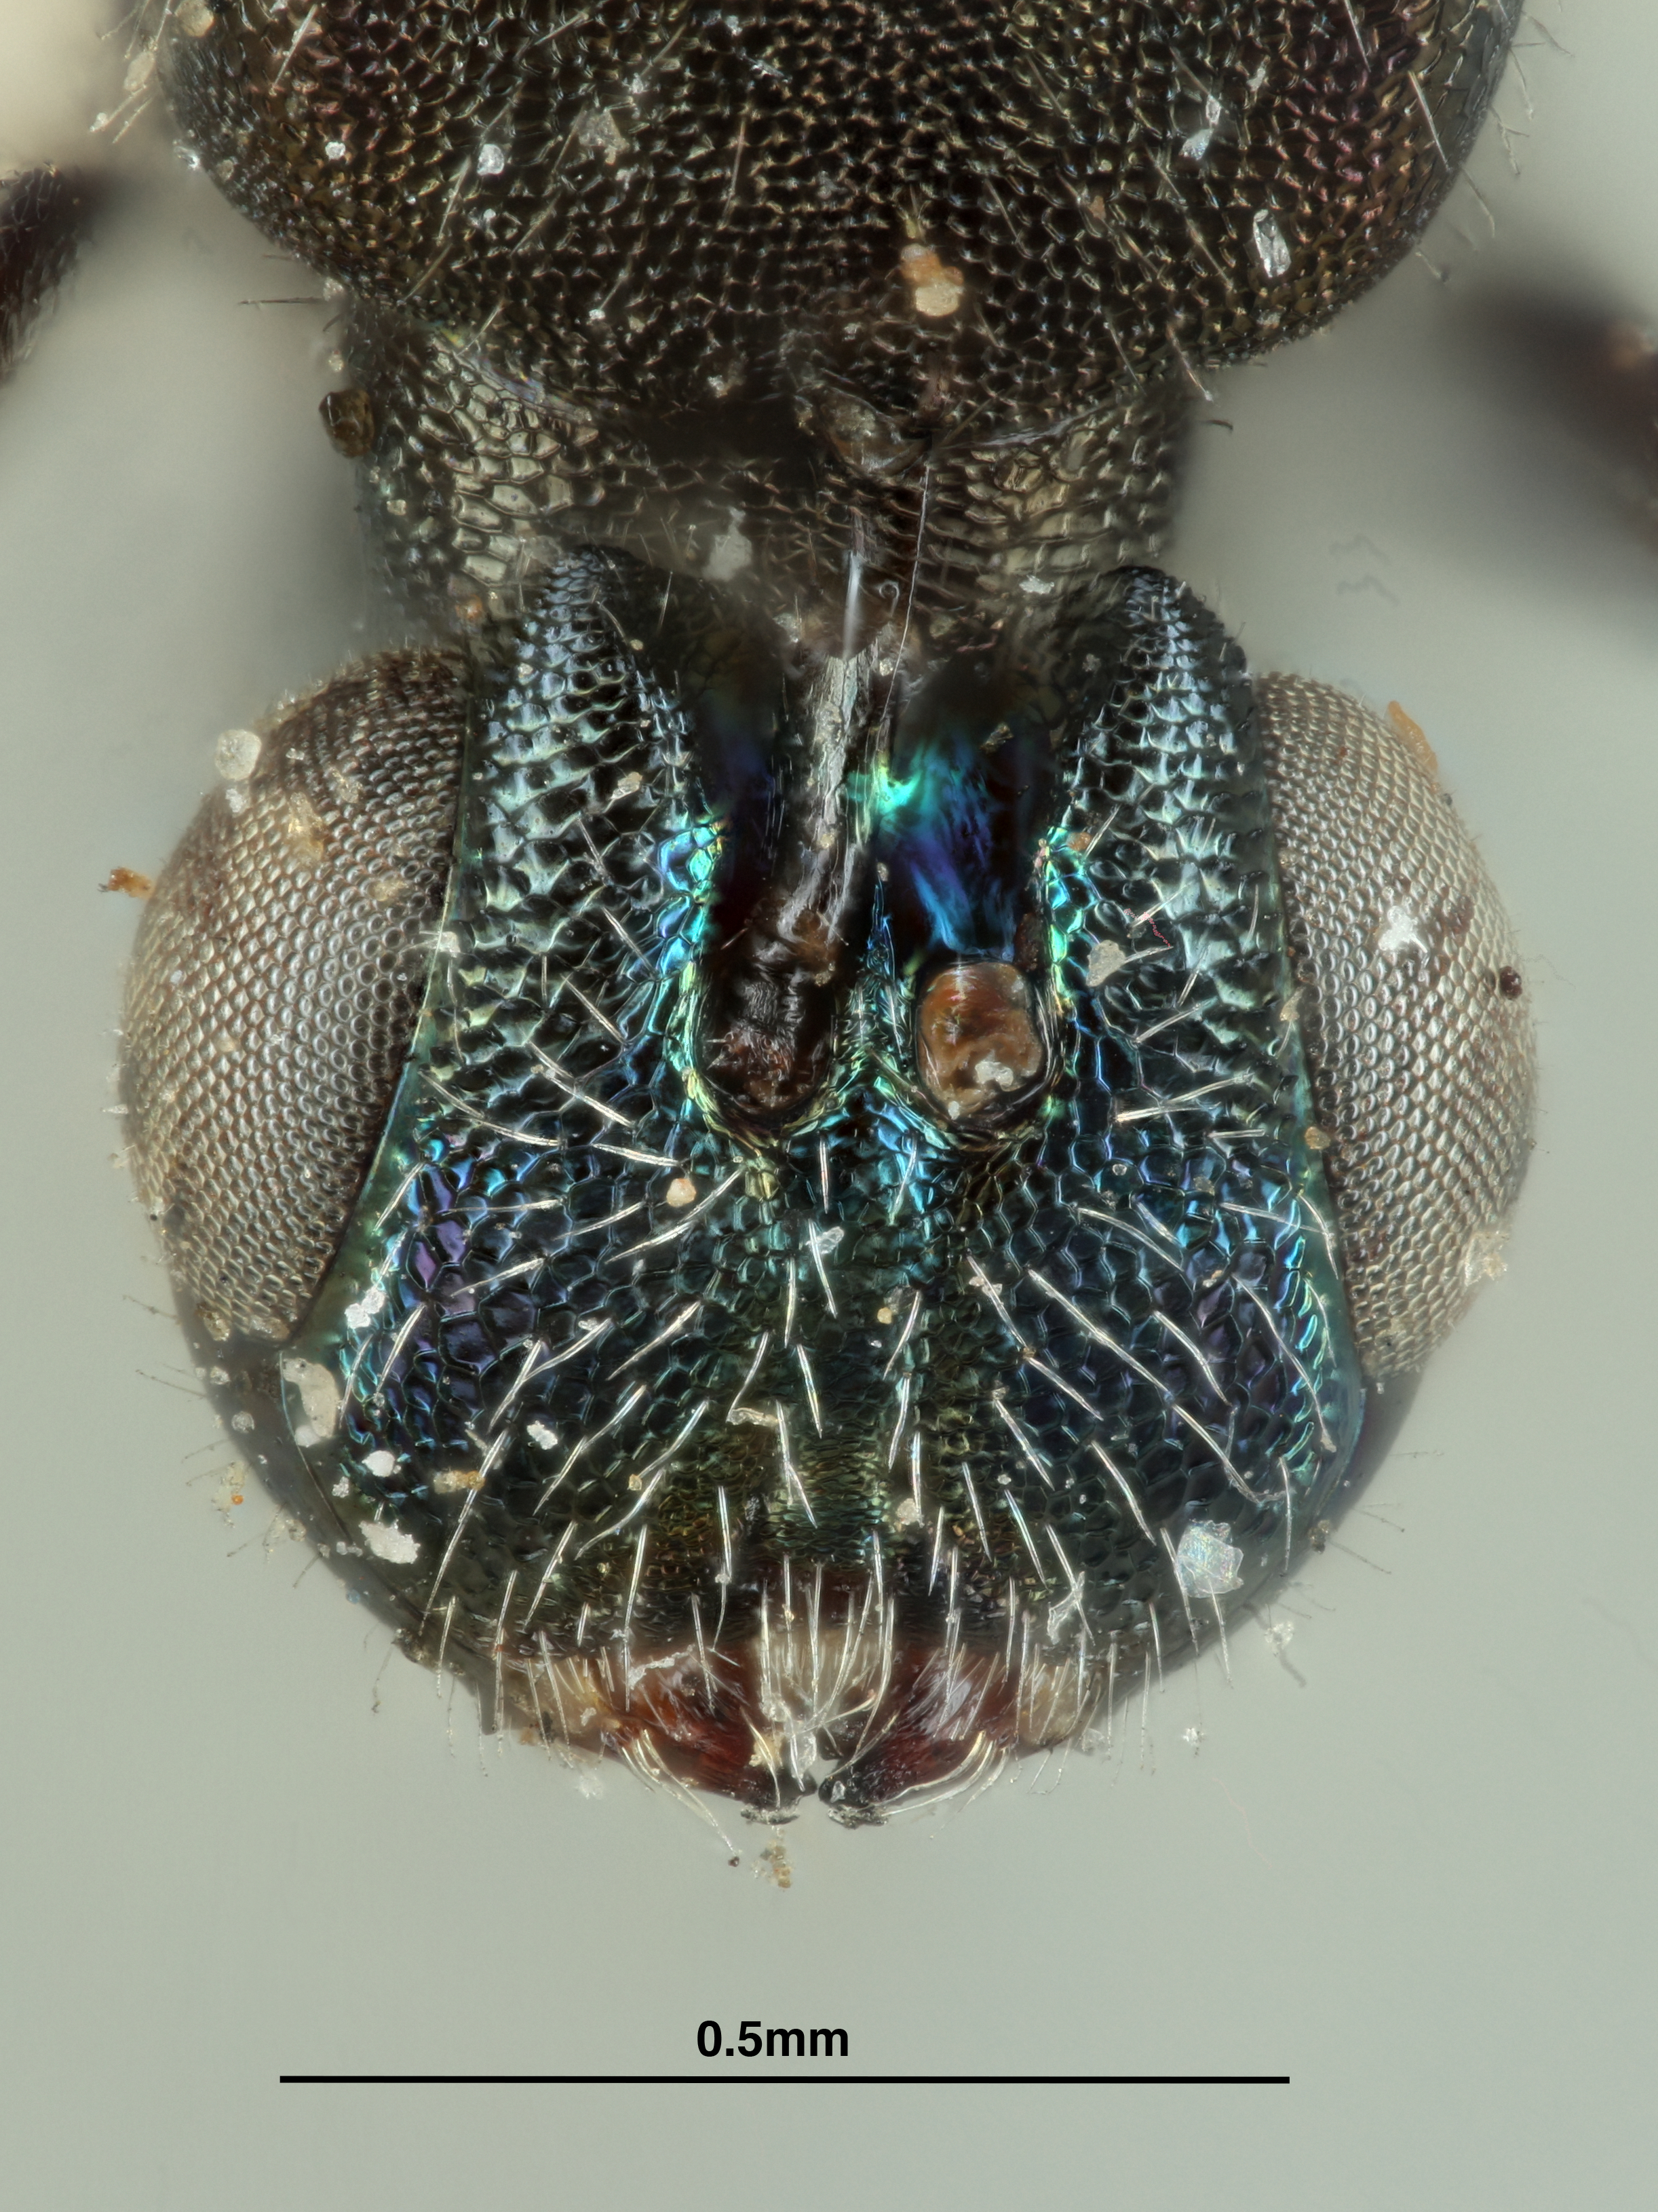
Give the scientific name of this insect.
Chirolophus koebelei
